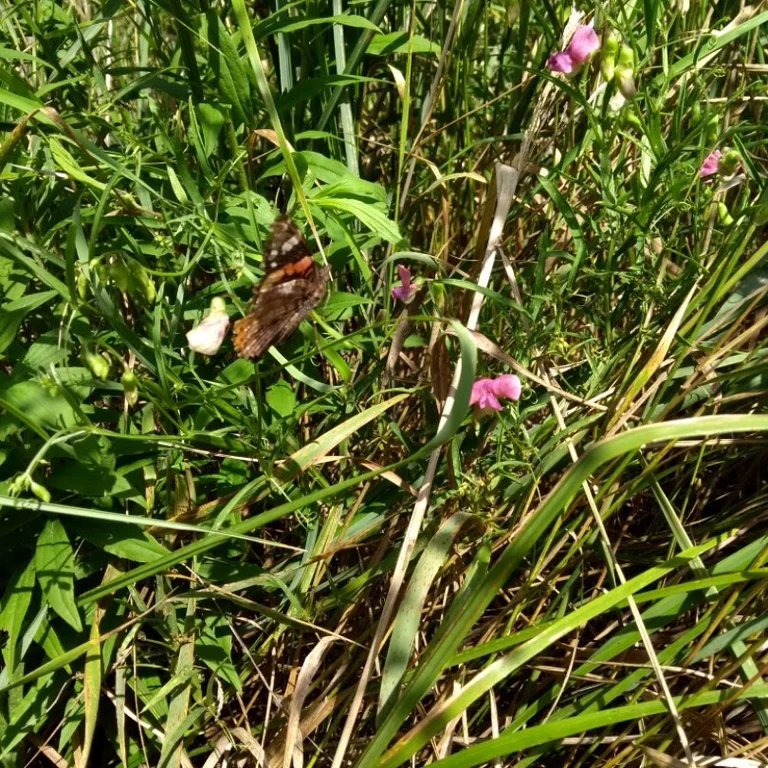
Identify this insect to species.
Vanessa atalanta
